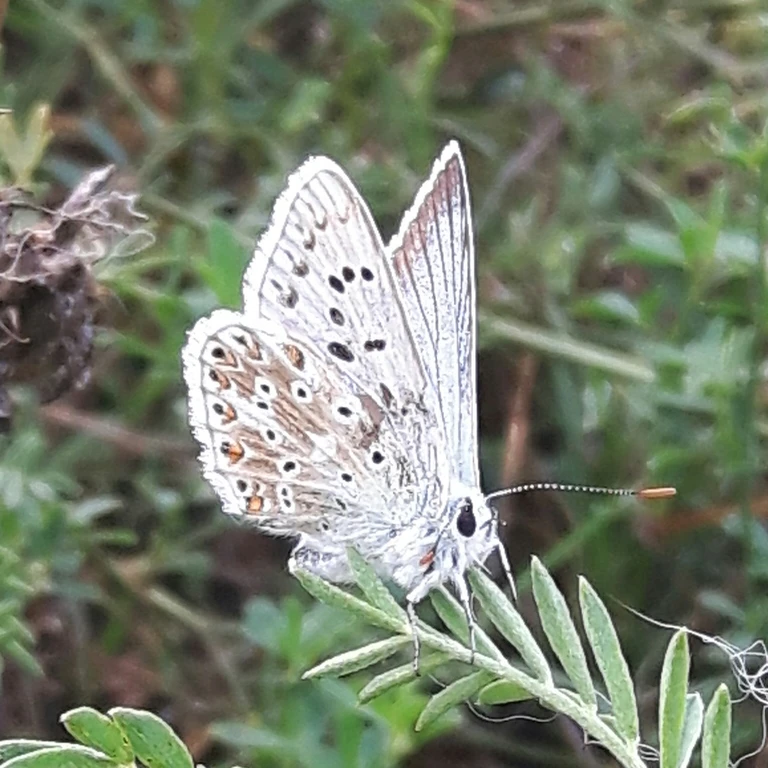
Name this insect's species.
Lysandra coridon
